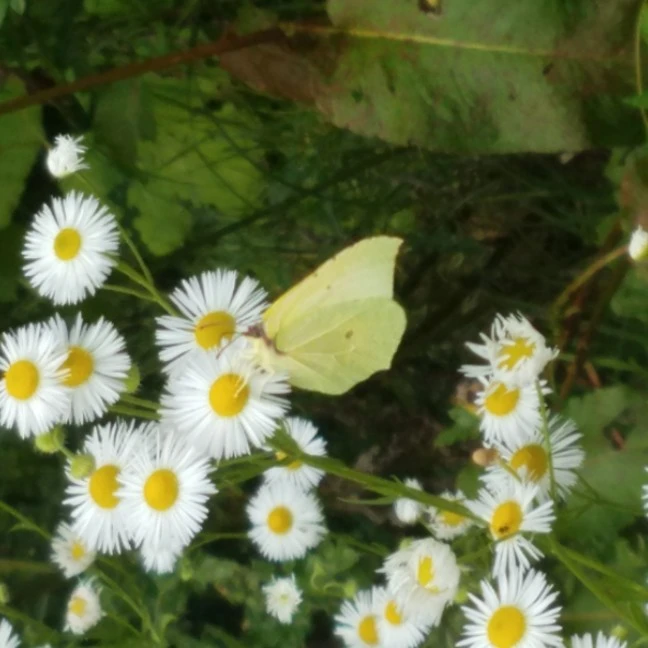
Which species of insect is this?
Gonepteryx rhamni
